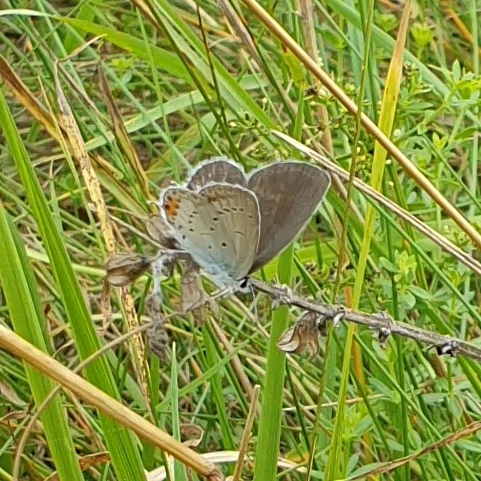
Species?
Cupido argiades (also Elkalyce argiades)
